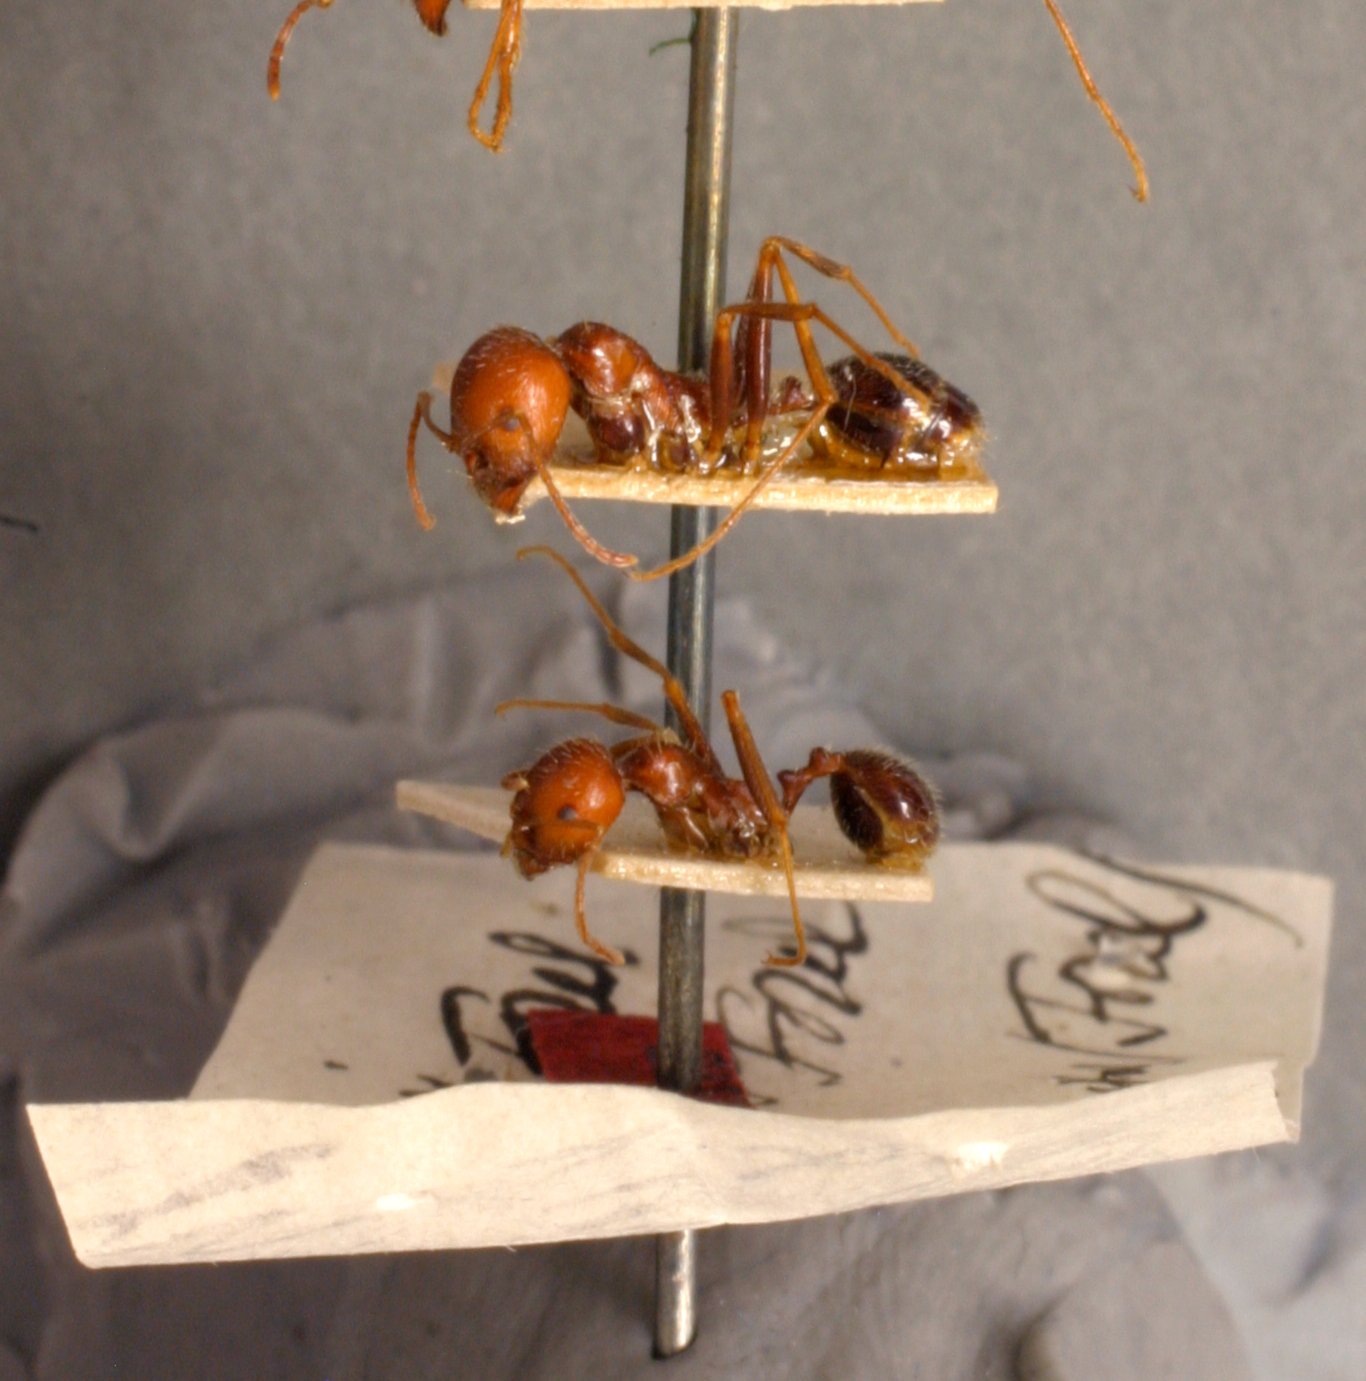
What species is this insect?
Messor oertzeni
